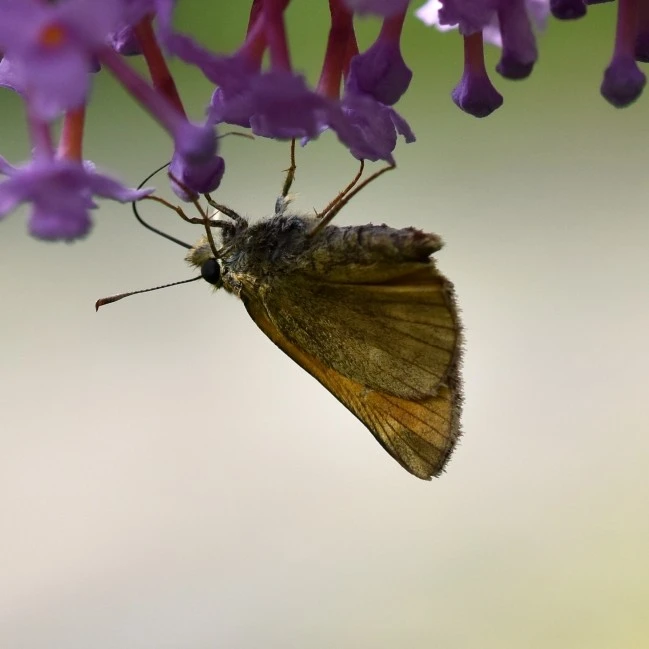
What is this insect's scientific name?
Ochlodes sylvanus (also Ochlodes venata)
